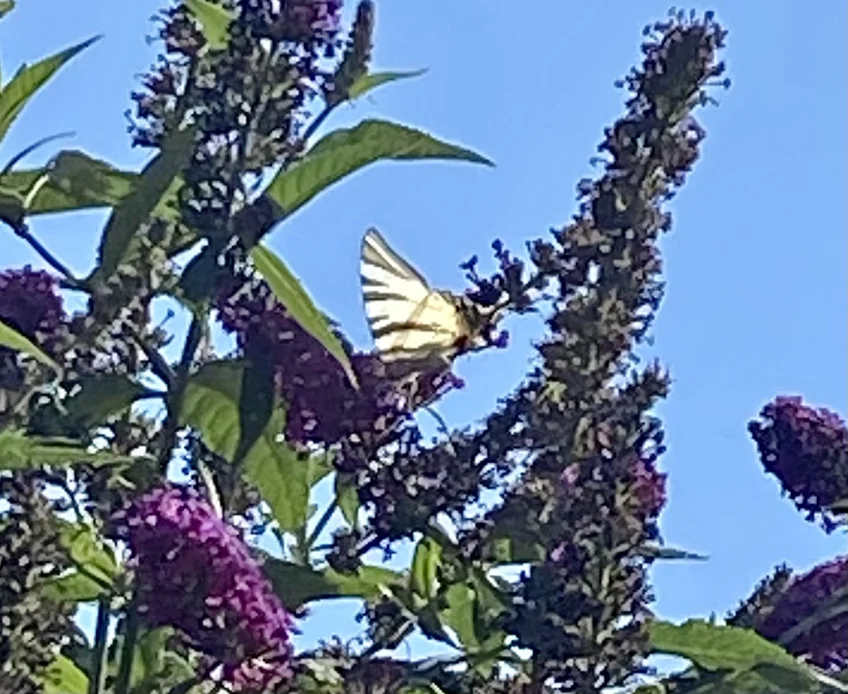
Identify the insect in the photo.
Iphiclides podalirius
